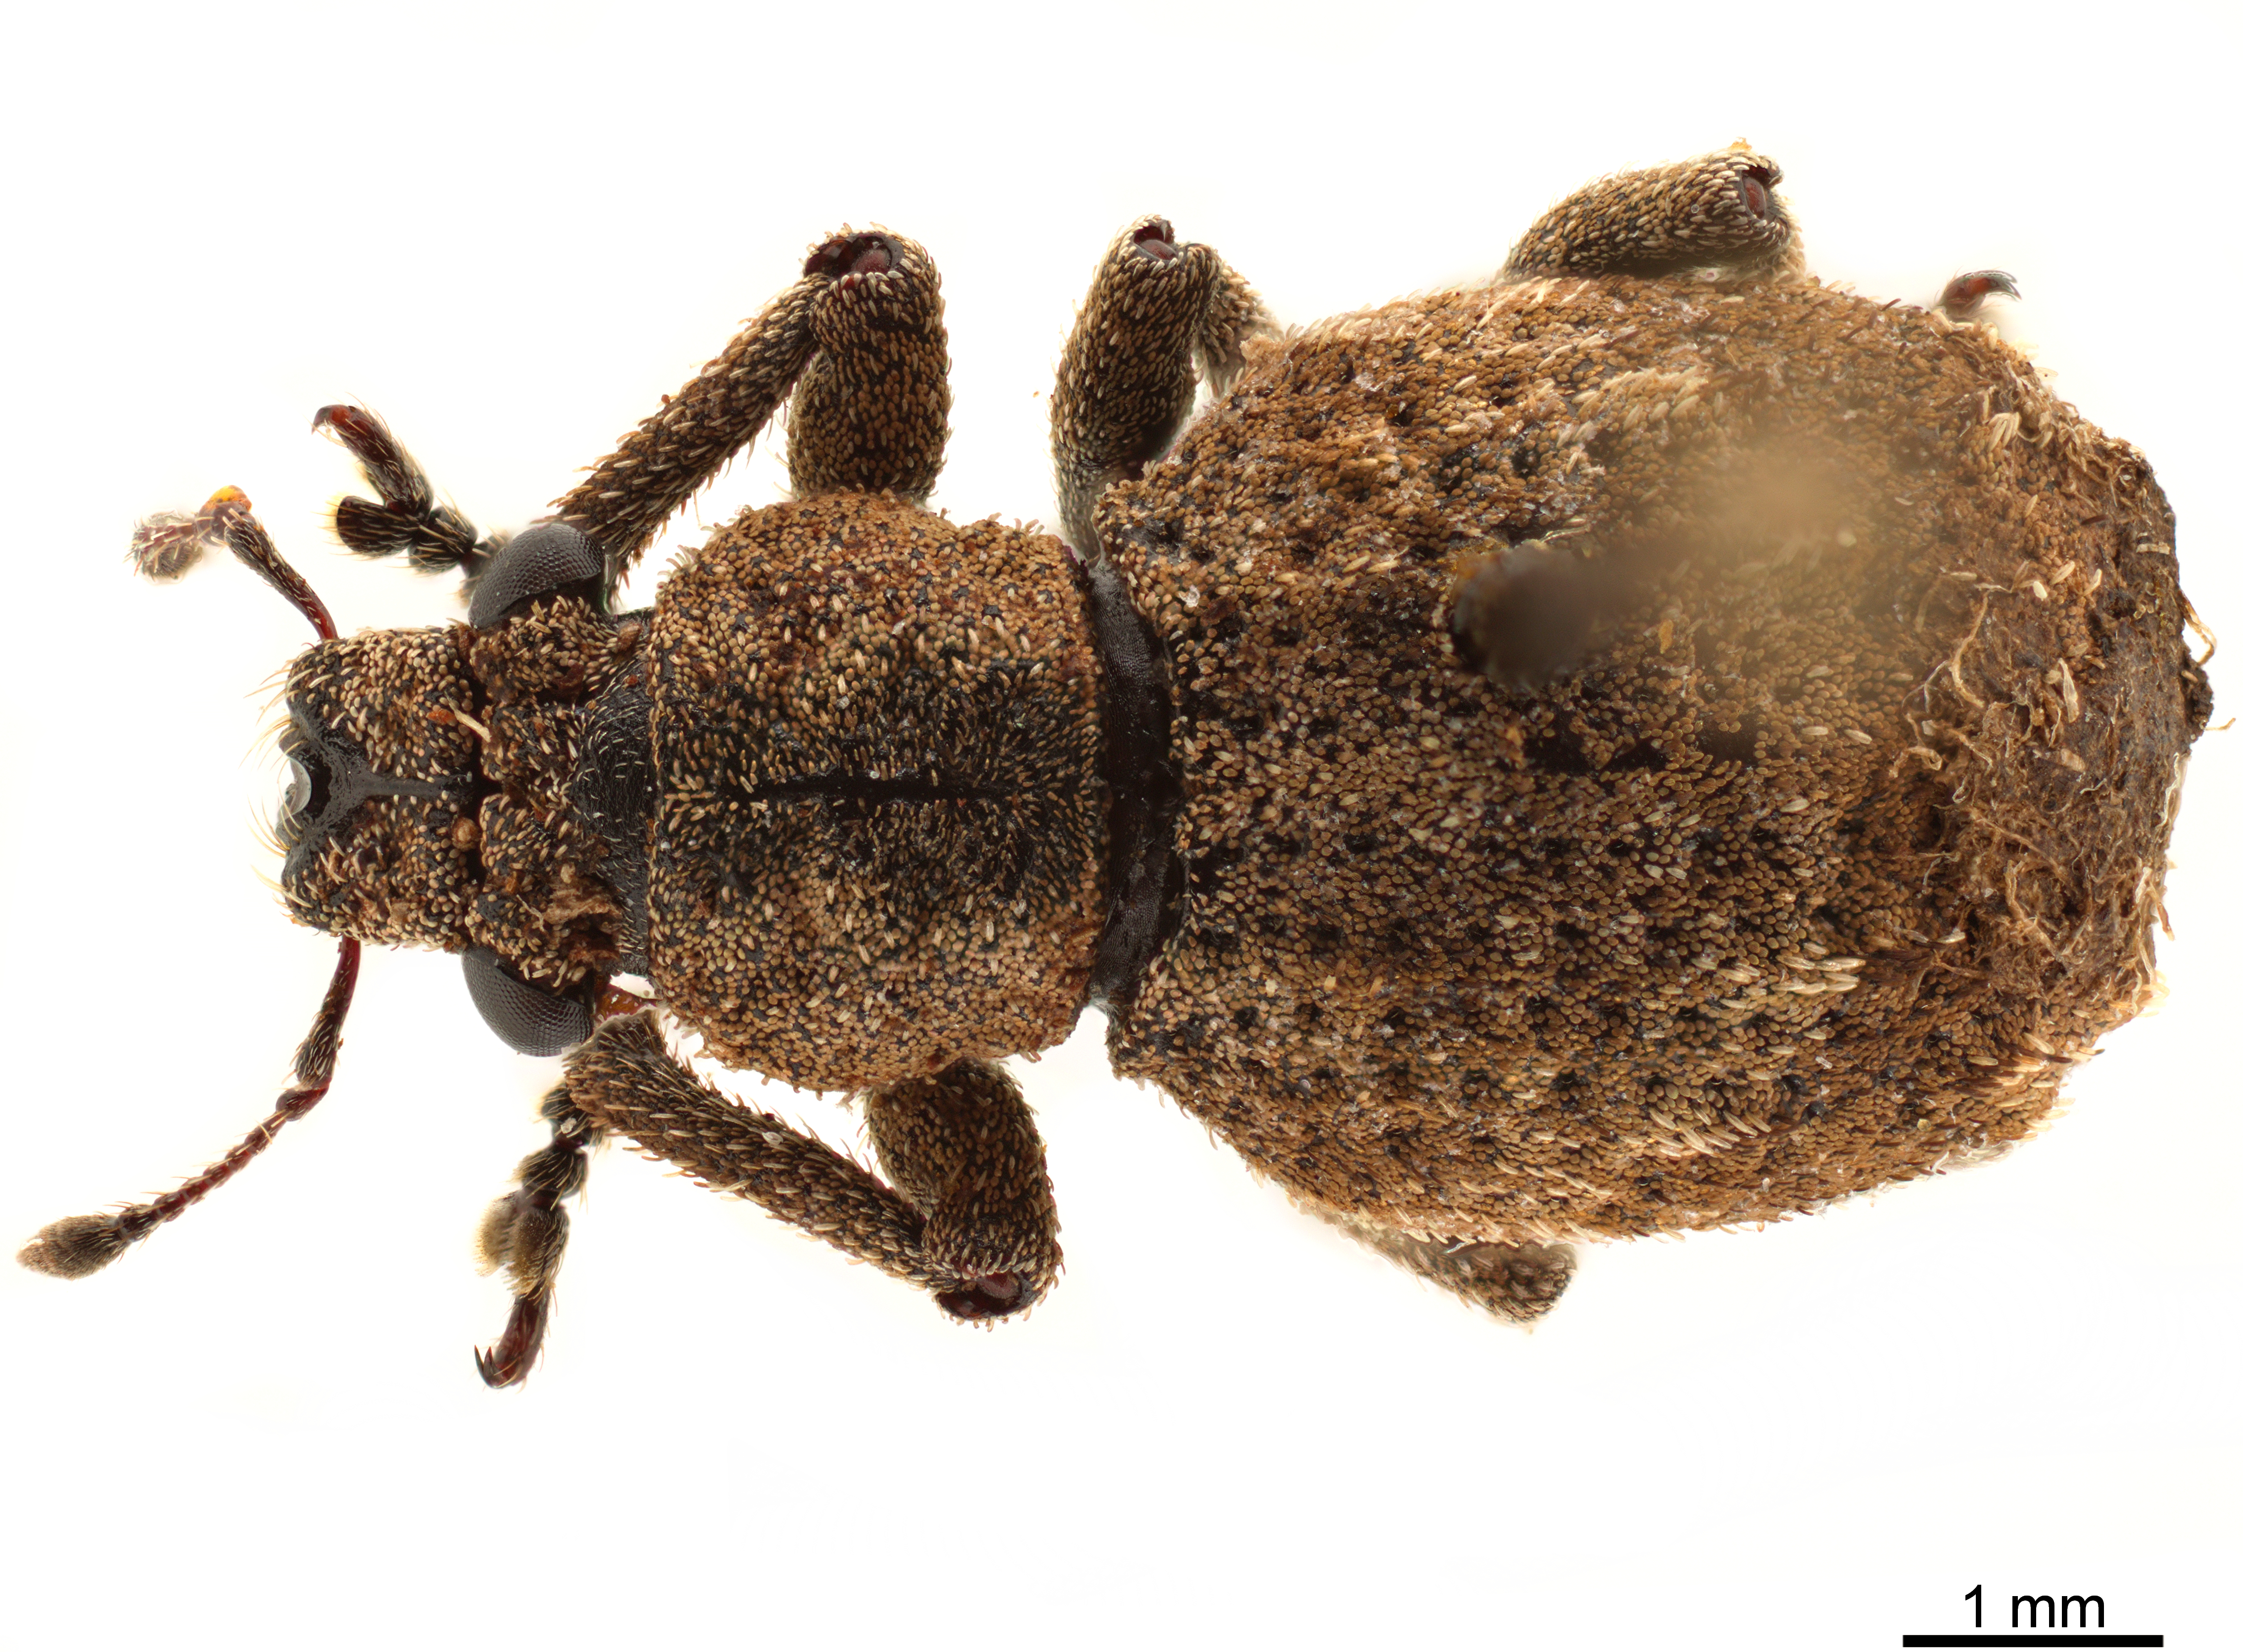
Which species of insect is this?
Blosyrus obliquatus
